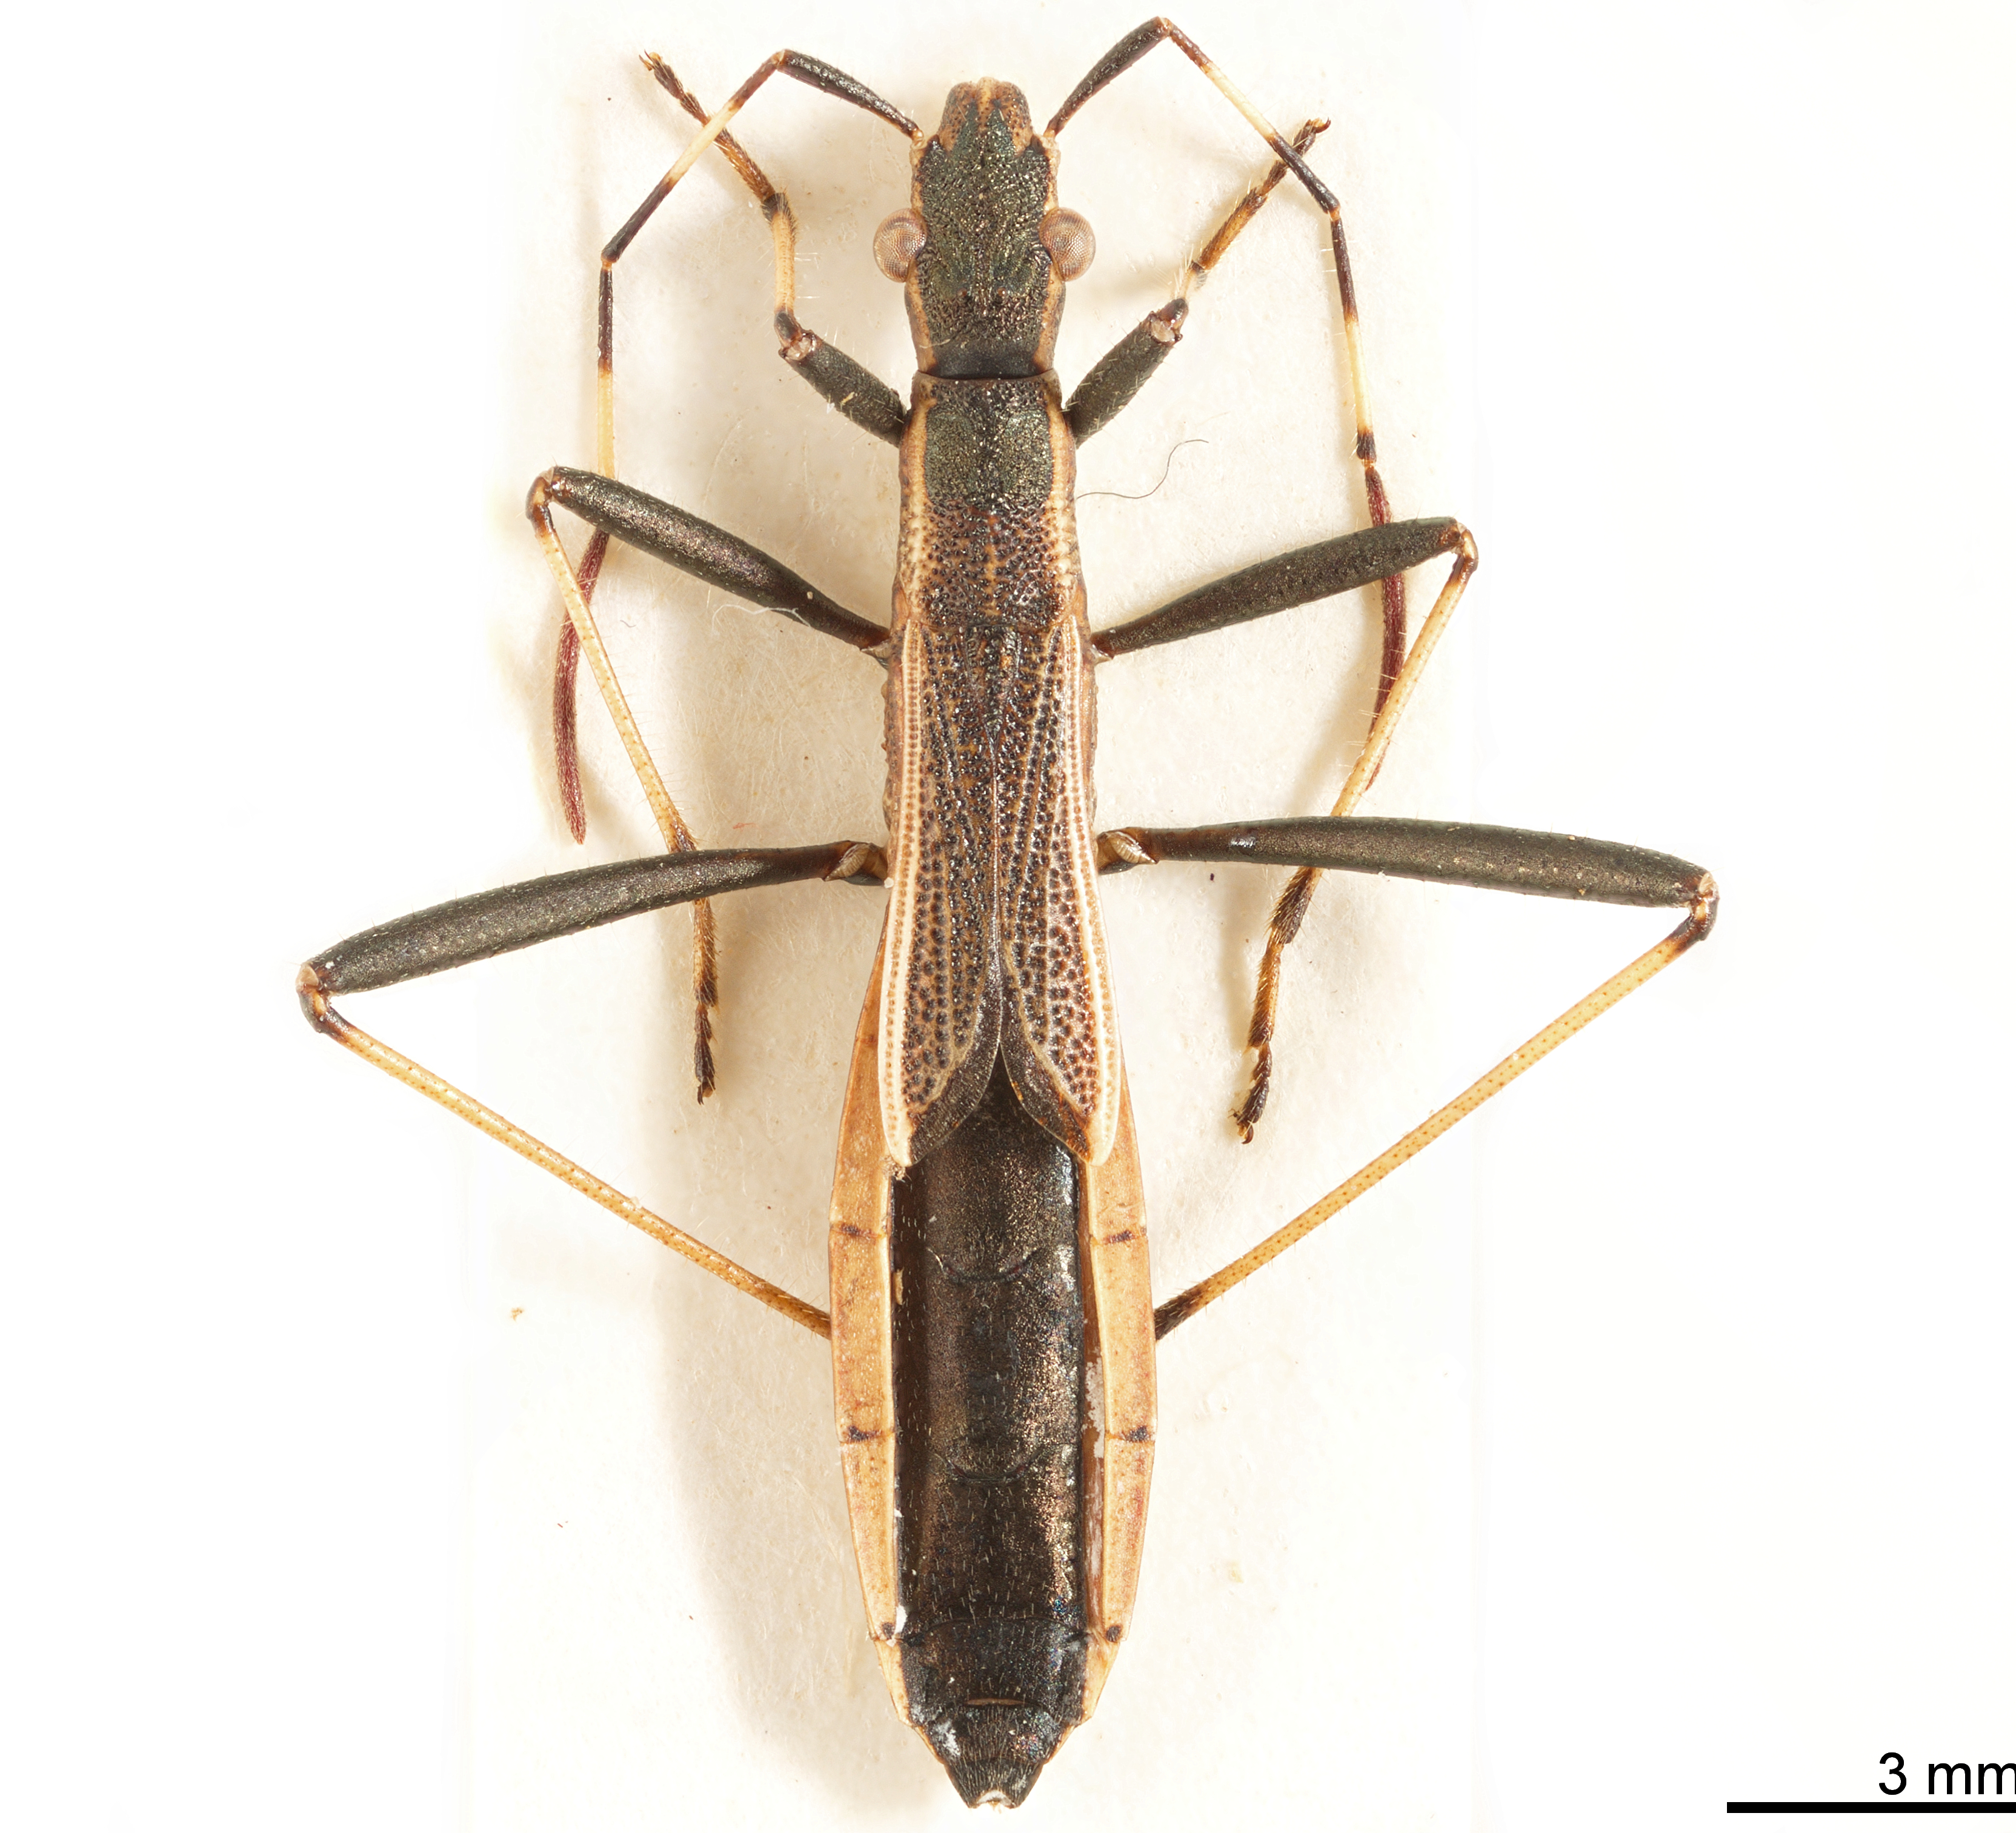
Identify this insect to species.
Micrelytra fossularum
